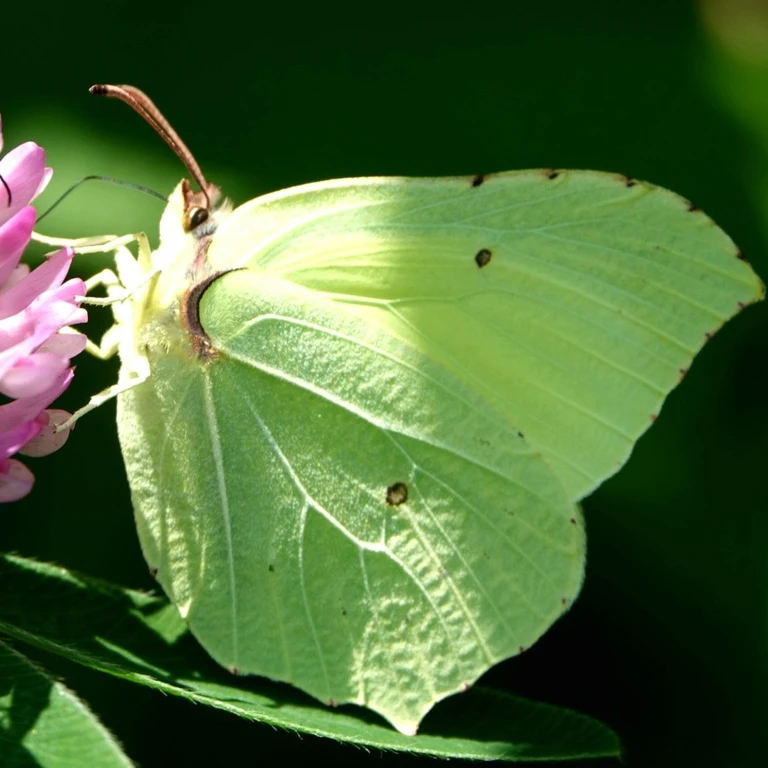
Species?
Gonepteryx rhamni
